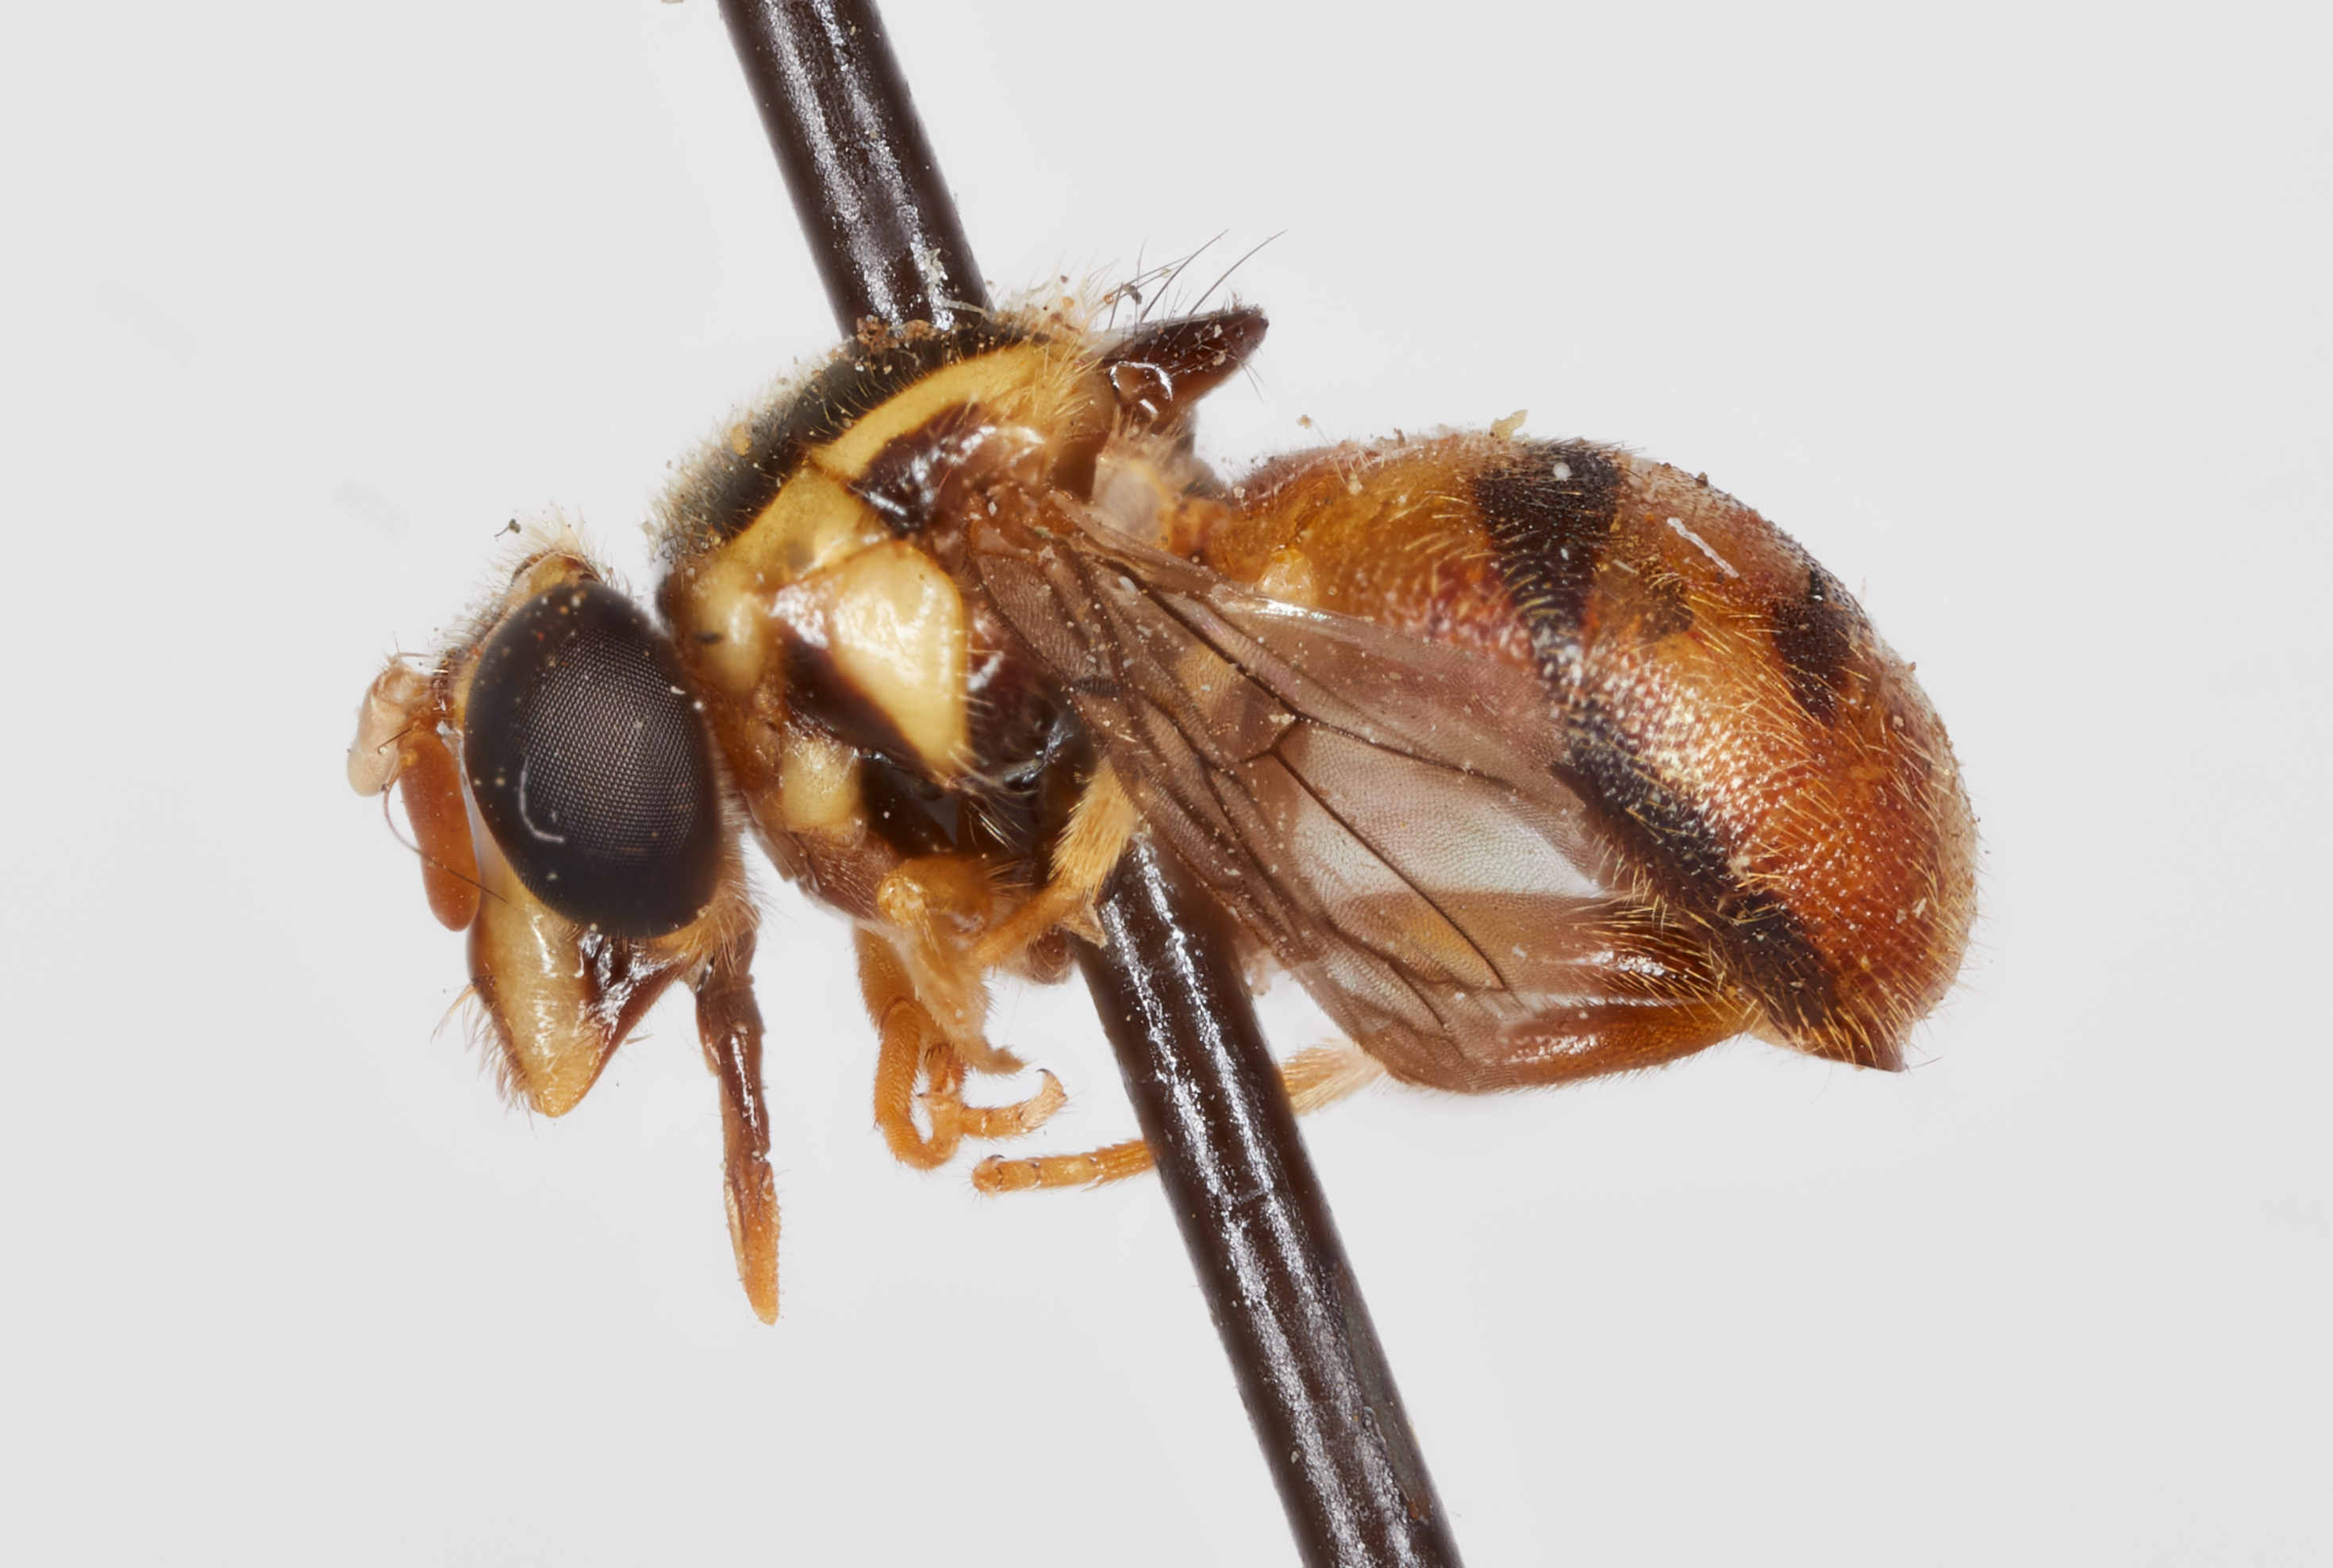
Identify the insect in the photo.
Graptomyza oceanica
